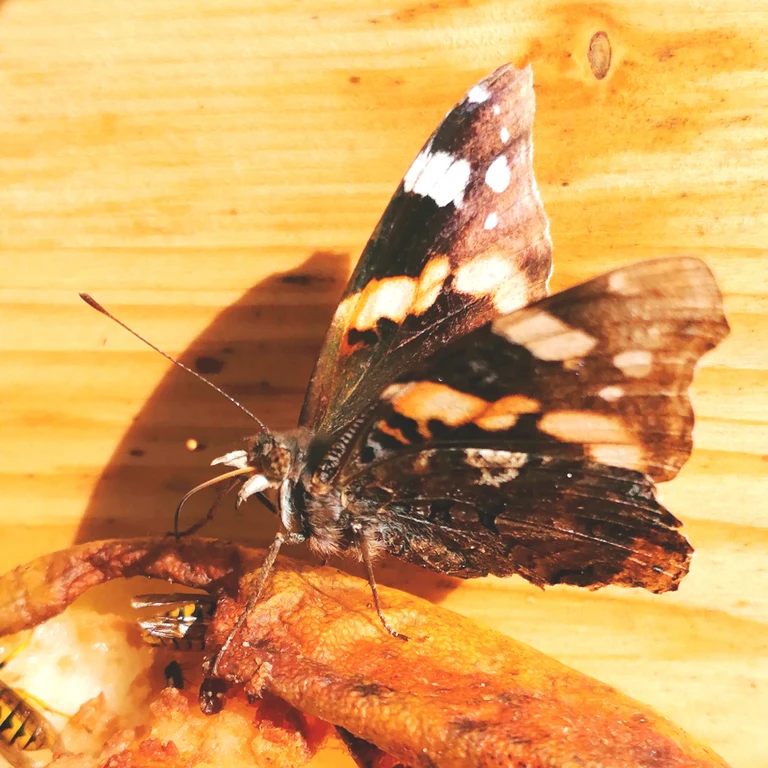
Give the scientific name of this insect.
Vanessa atalanta
